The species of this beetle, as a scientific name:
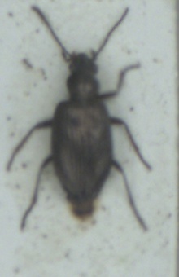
Bembidion punctulatum
